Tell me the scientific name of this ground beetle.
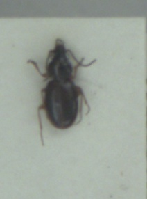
Bembidion mannerheimii
